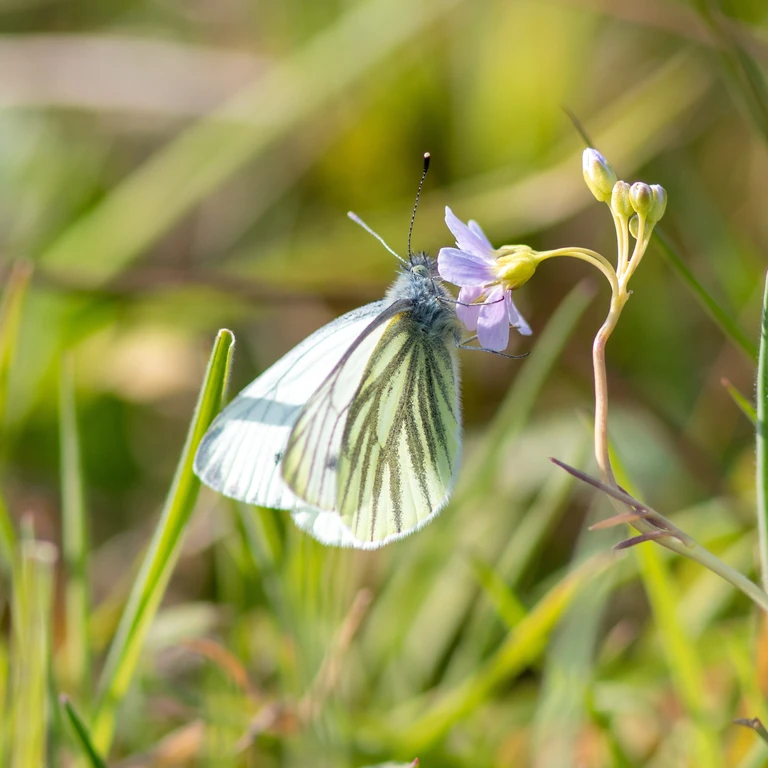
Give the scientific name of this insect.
Pieris napi
